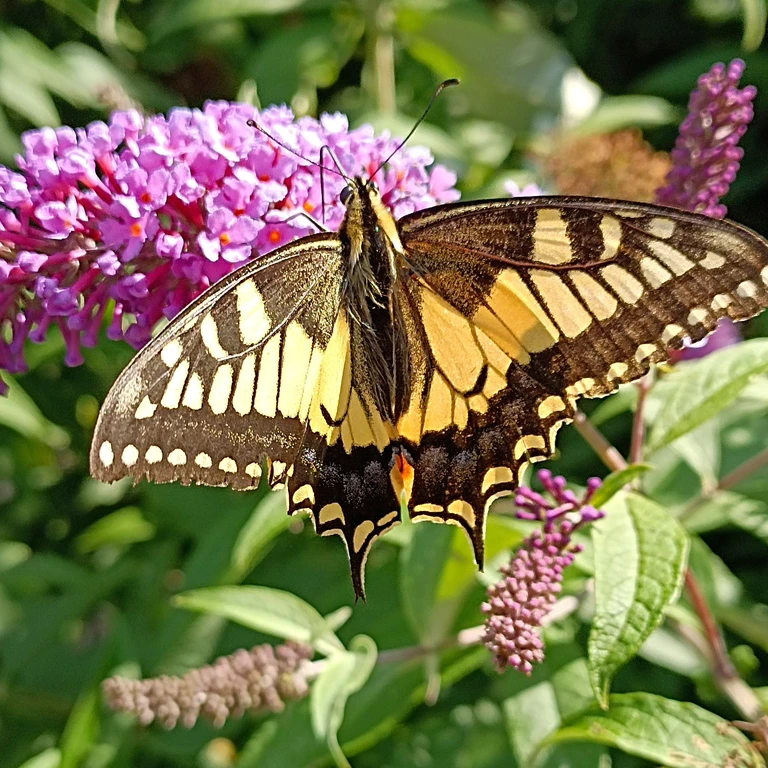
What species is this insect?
Papilio machaon
